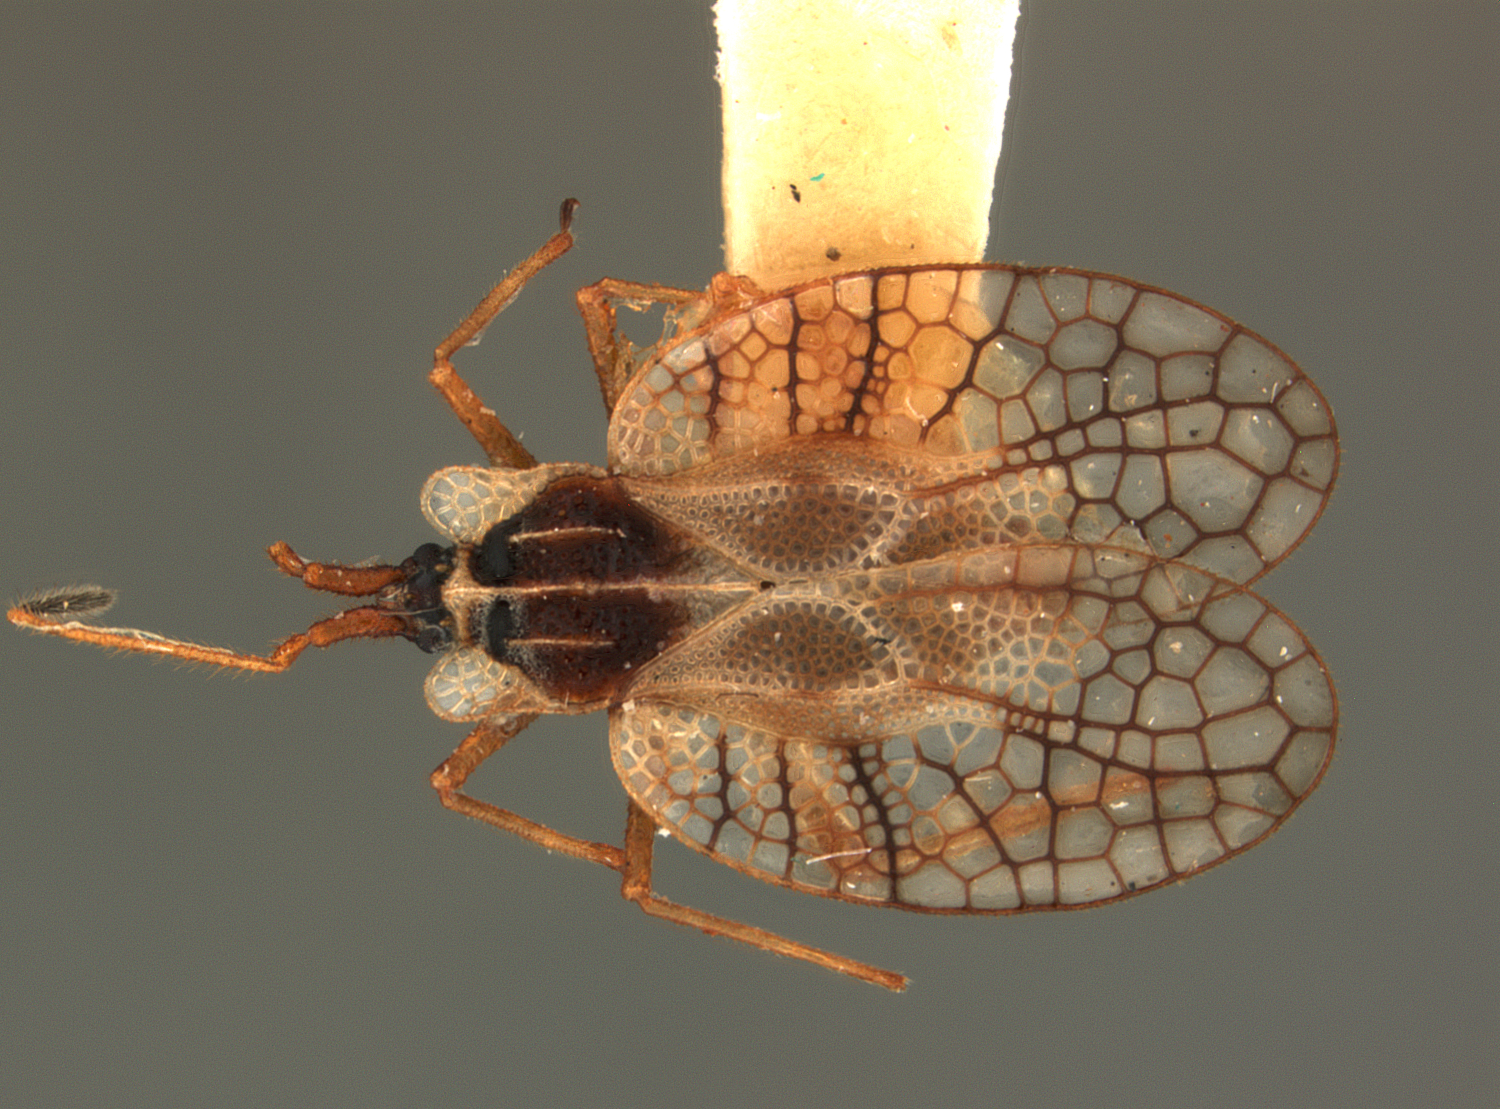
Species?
Pleseobyrsa peruana
